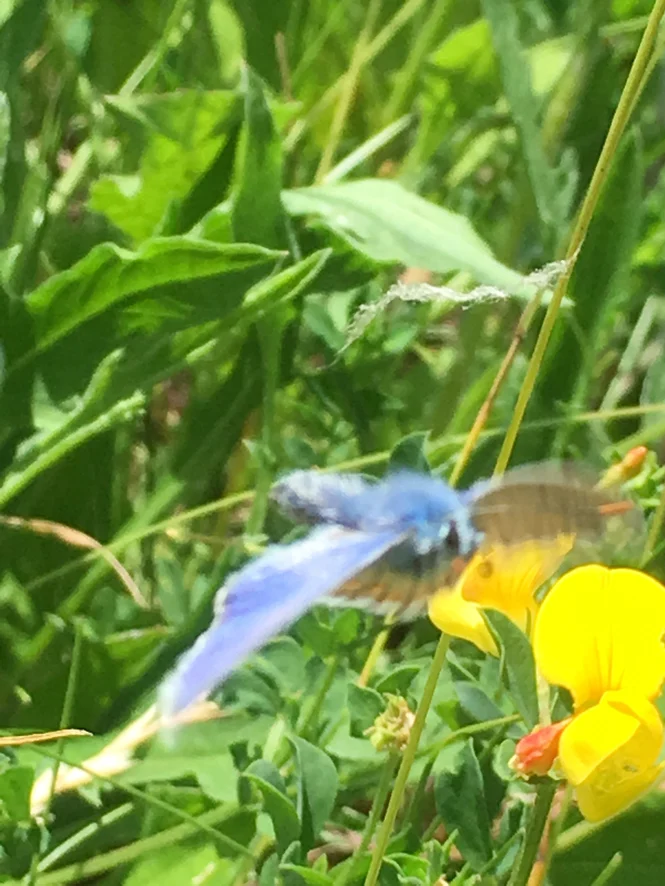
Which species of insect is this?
Polyommatus icarus
